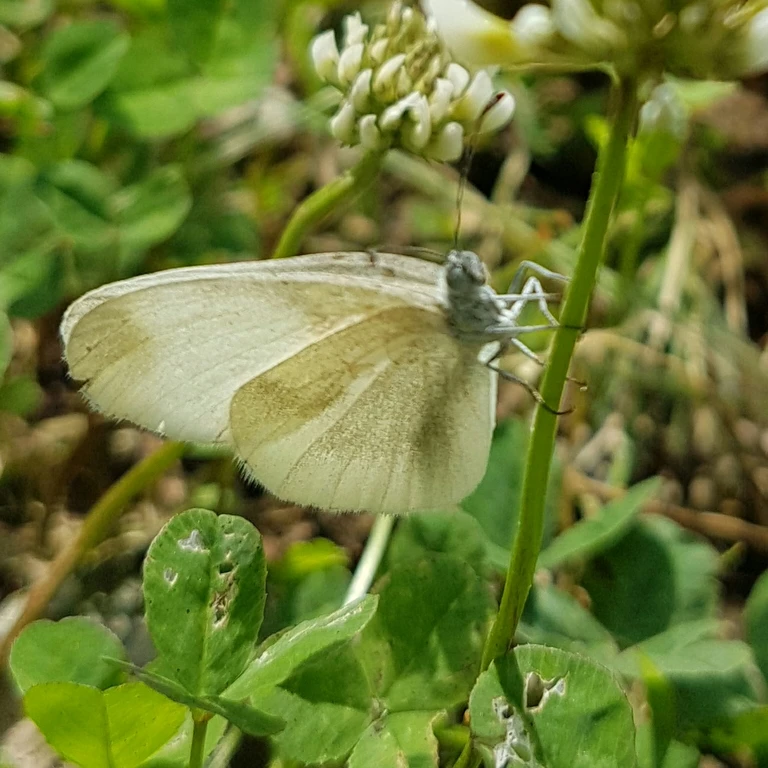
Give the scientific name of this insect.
Leptidea sinapis/juvernica
